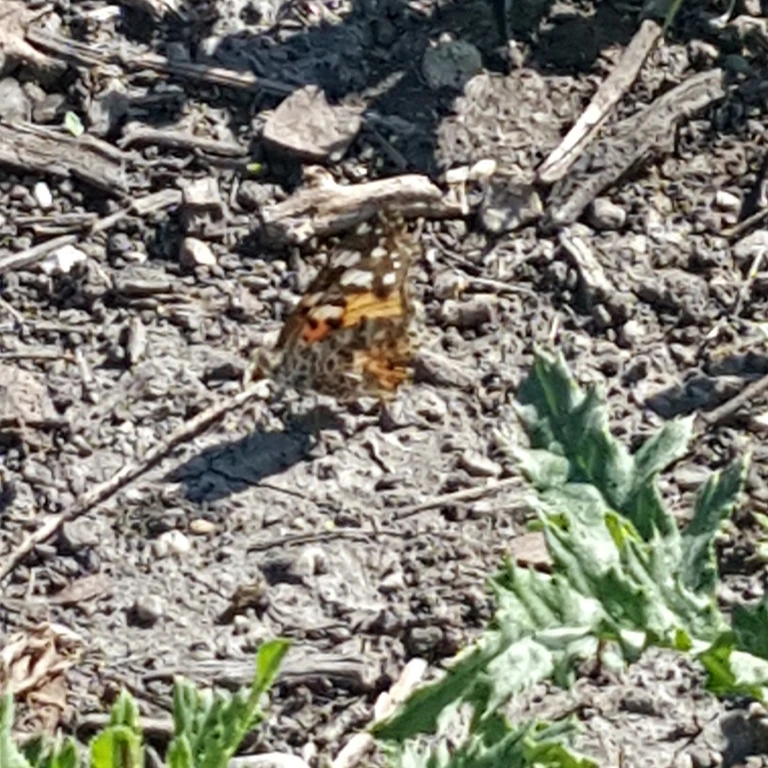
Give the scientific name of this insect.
Vanessa cardui
